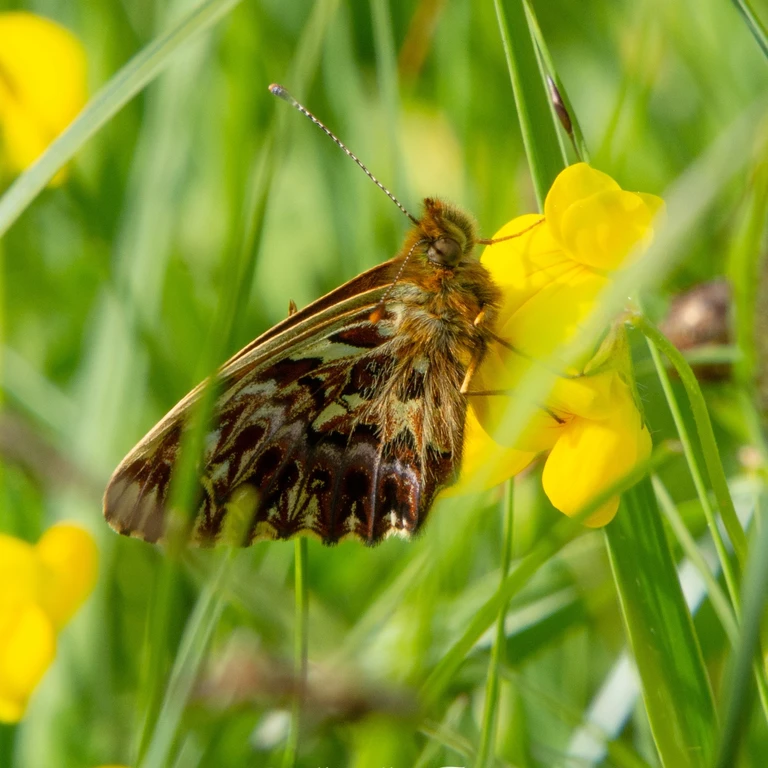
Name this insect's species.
Boloria titania
